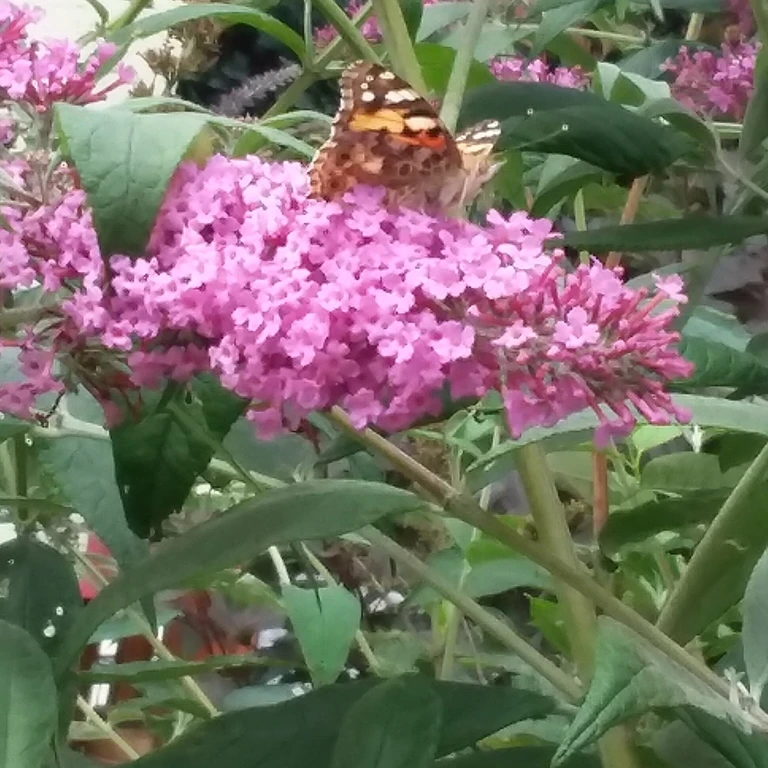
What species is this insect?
Vanessa cardui
